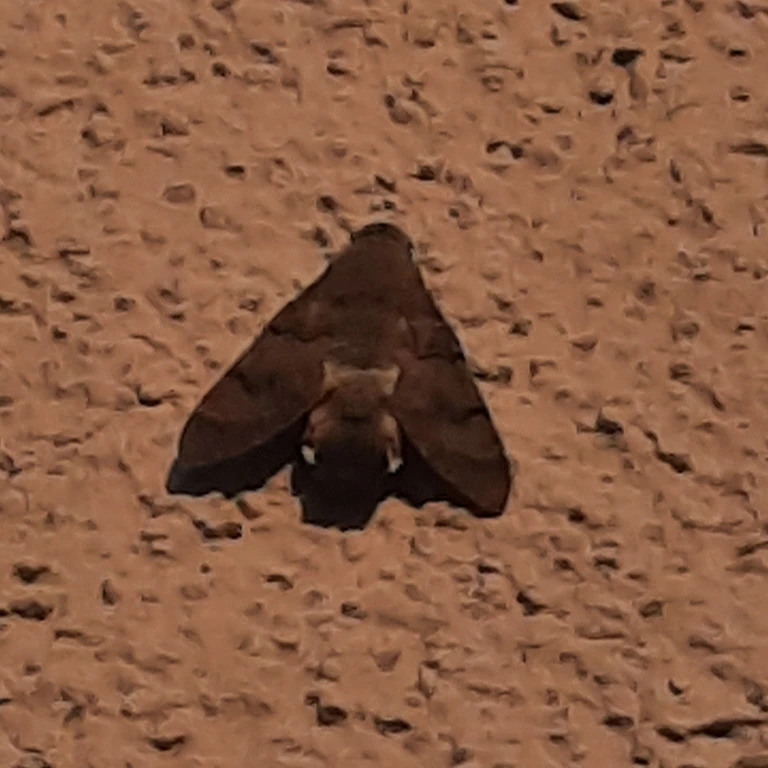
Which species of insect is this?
Macroglossum stellatarum
